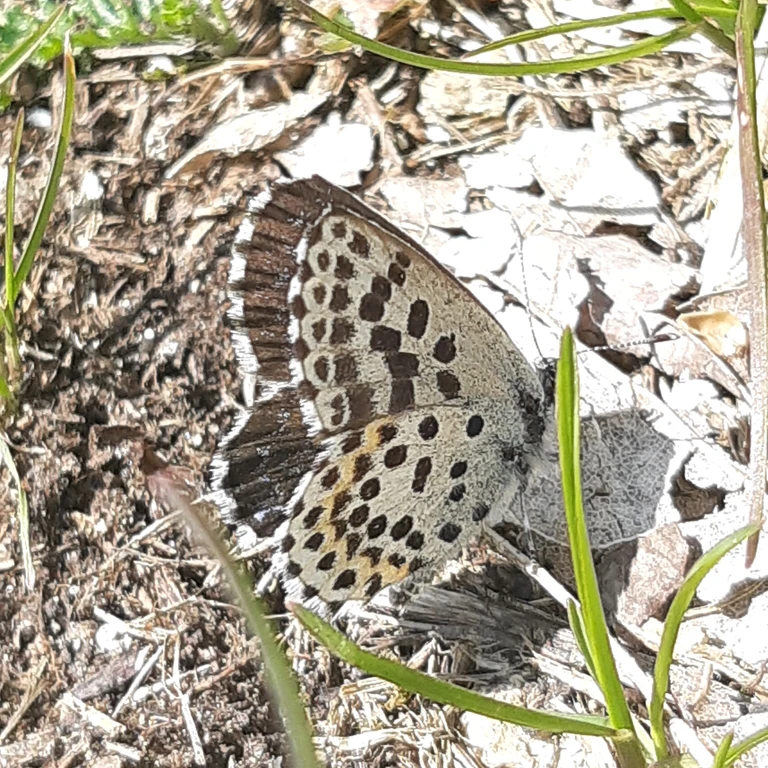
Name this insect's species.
Scolitantides orion
